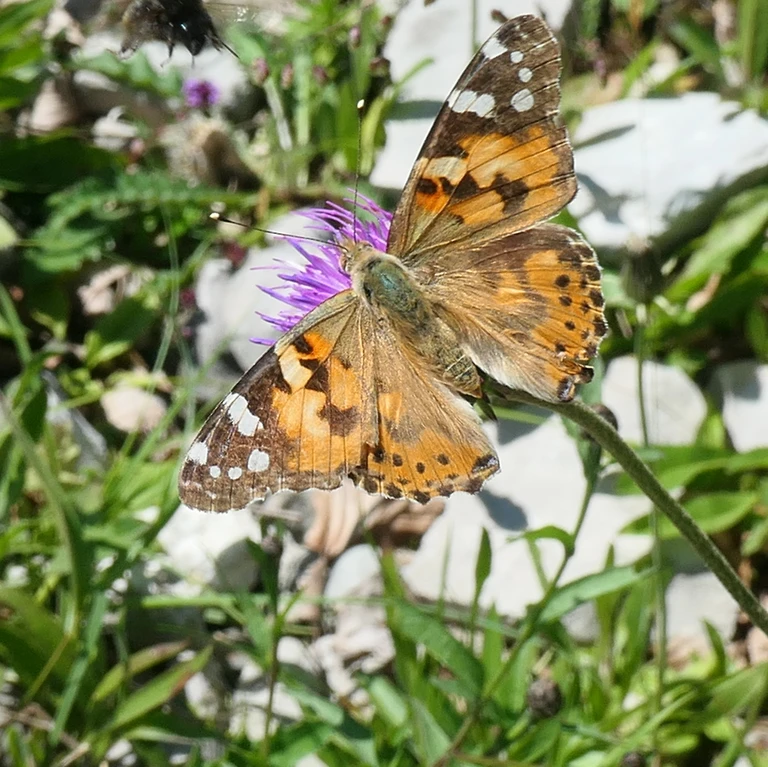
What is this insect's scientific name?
Vanessa cardui
